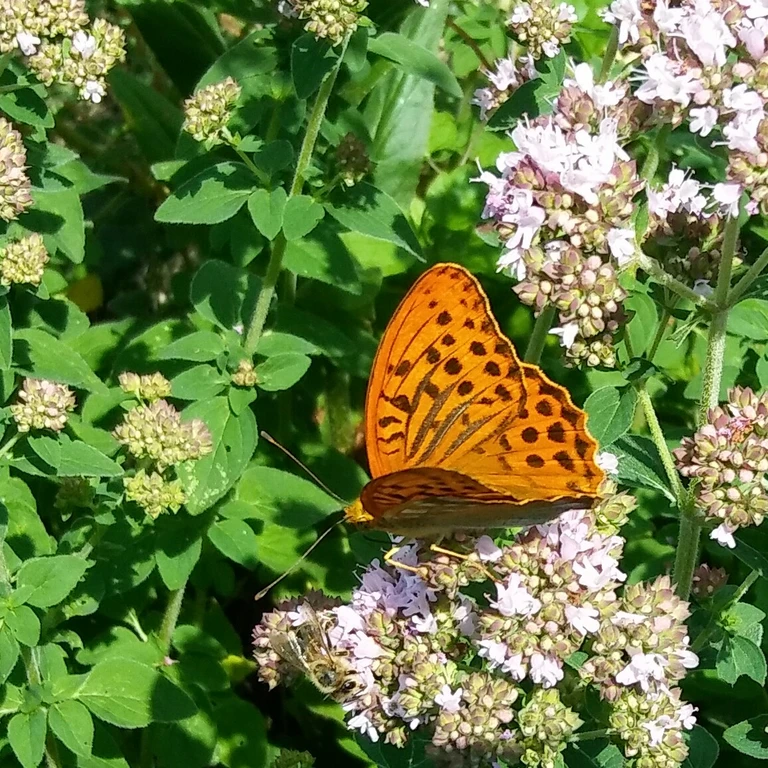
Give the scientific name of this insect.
Argynnis paphia
